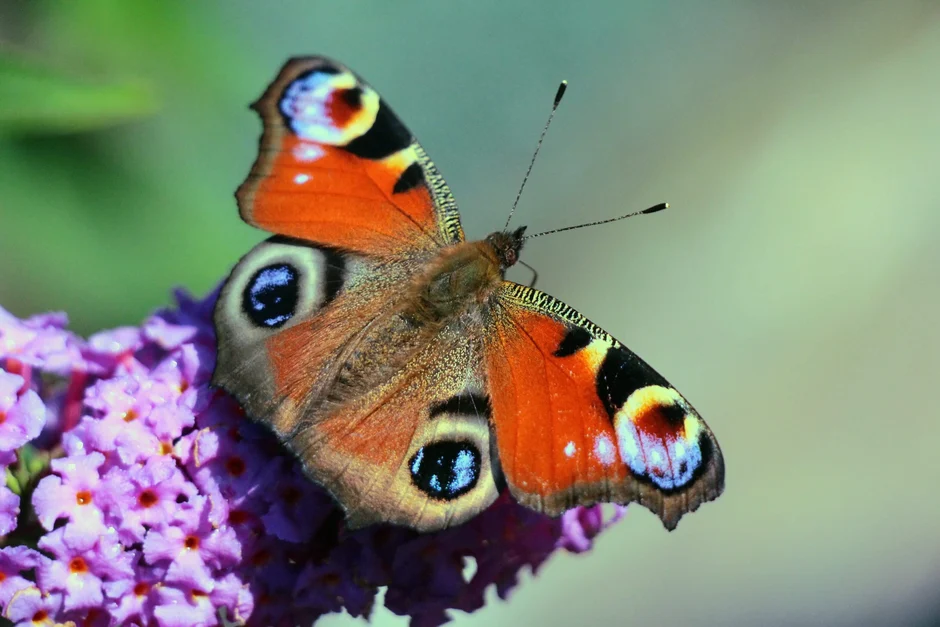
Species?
Aglais io
